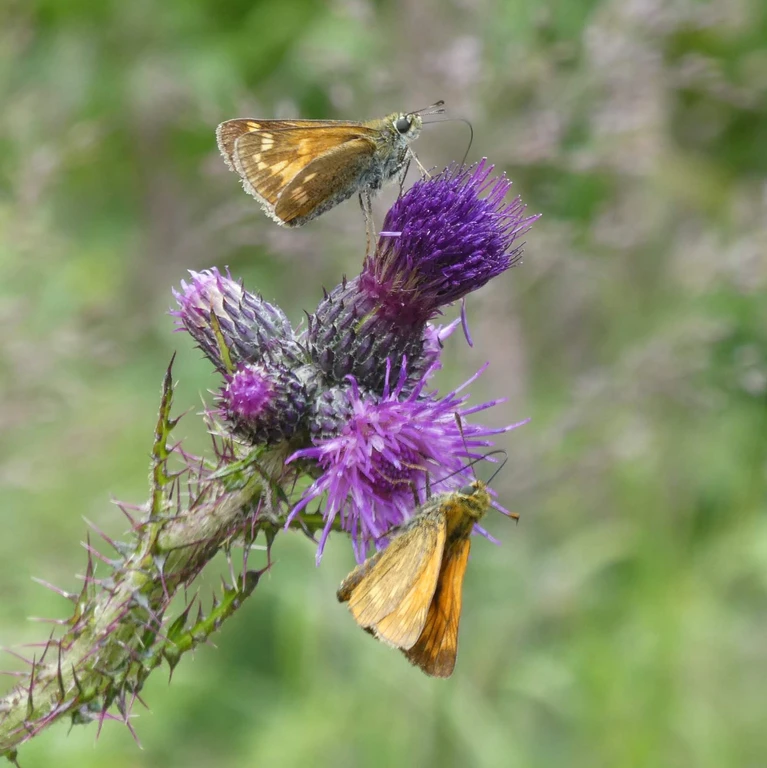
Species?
Ochlodes sylvanus (also Ochlodes venata)
